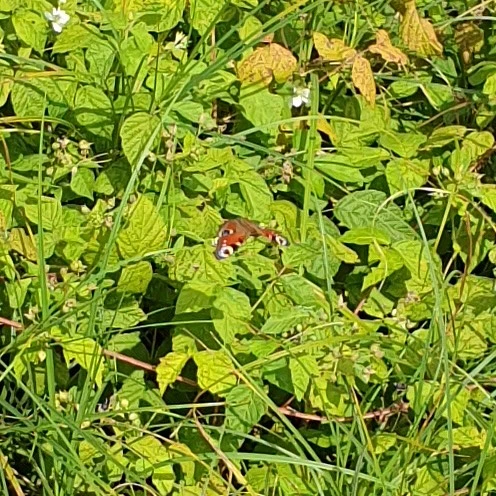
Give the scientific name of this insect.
Aglais io
